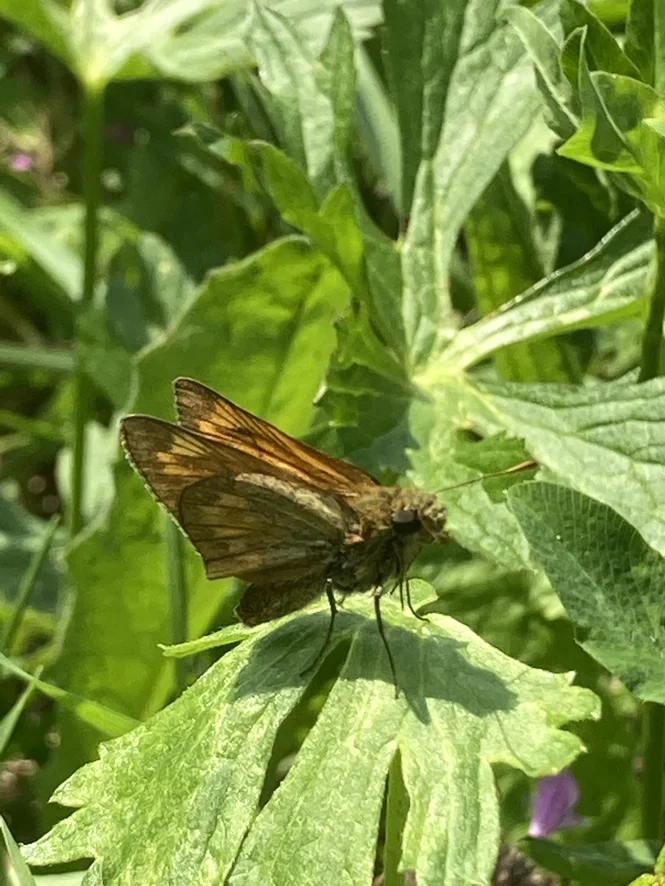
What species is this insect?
Ochlodes sylvanus (also Ochlodes venata)
